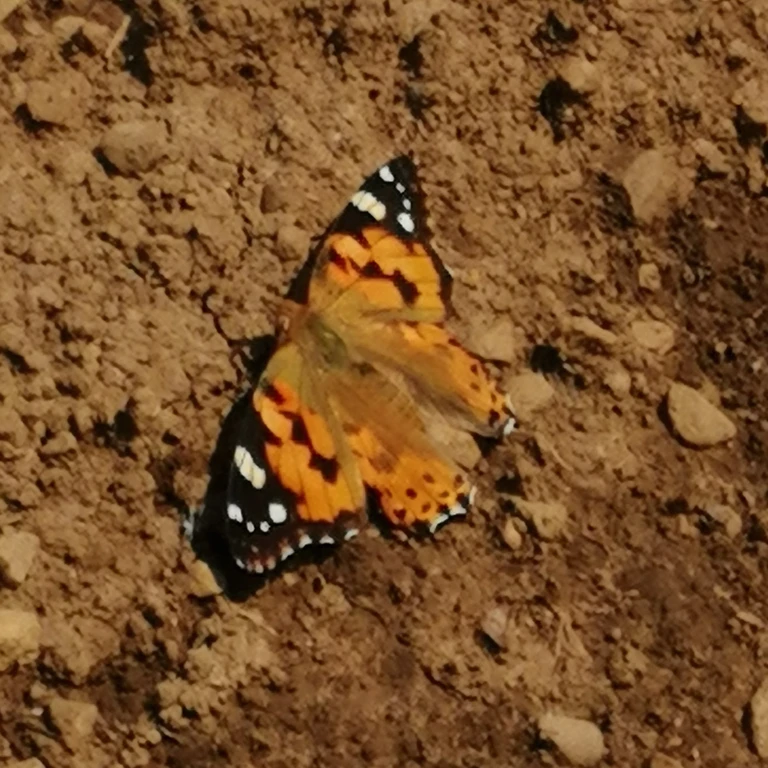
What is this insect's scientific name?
Vanessa cardui
